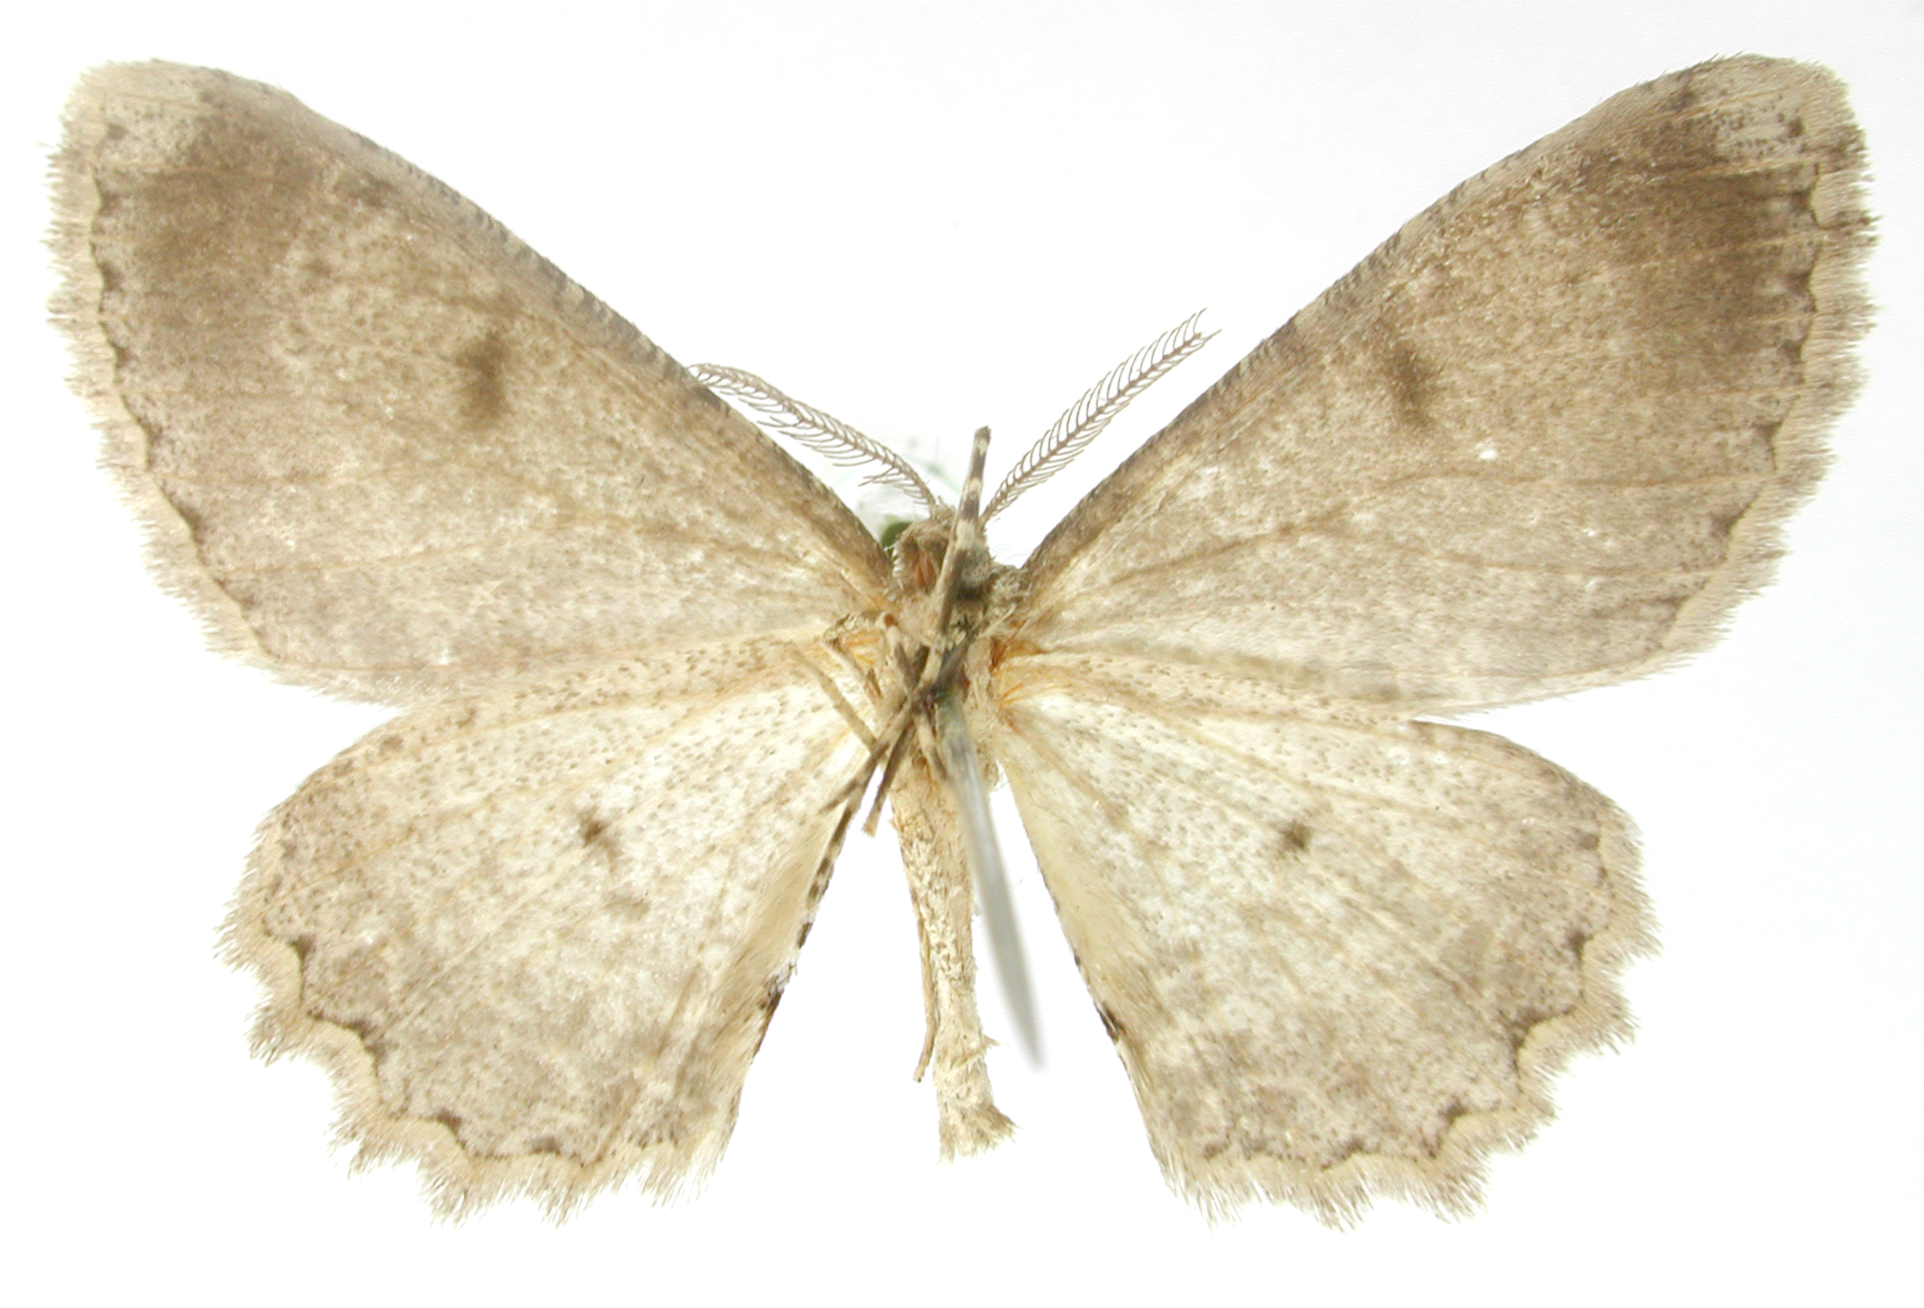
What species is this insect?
Boarmia atilla
